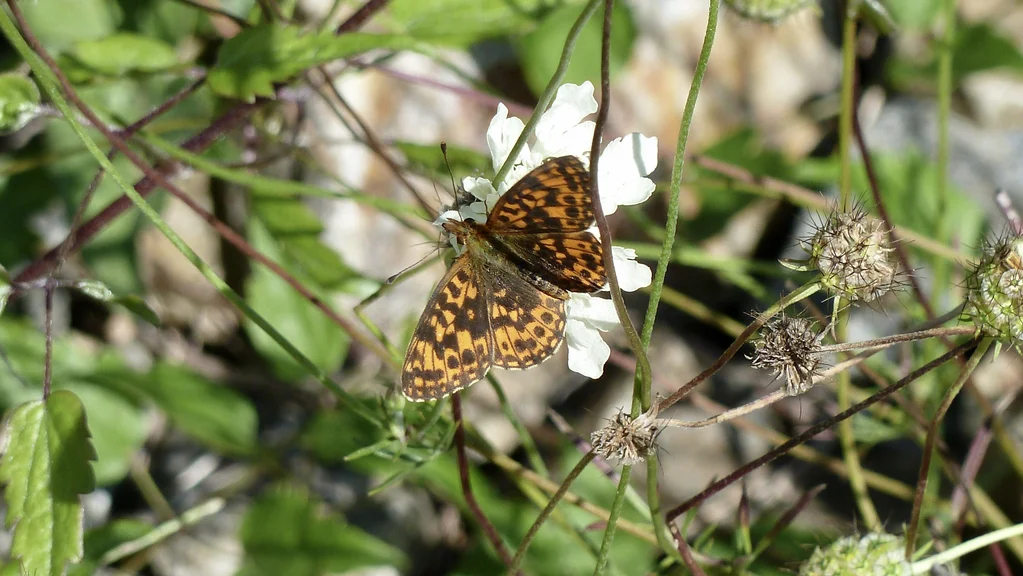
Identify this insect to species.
Boloria dia
